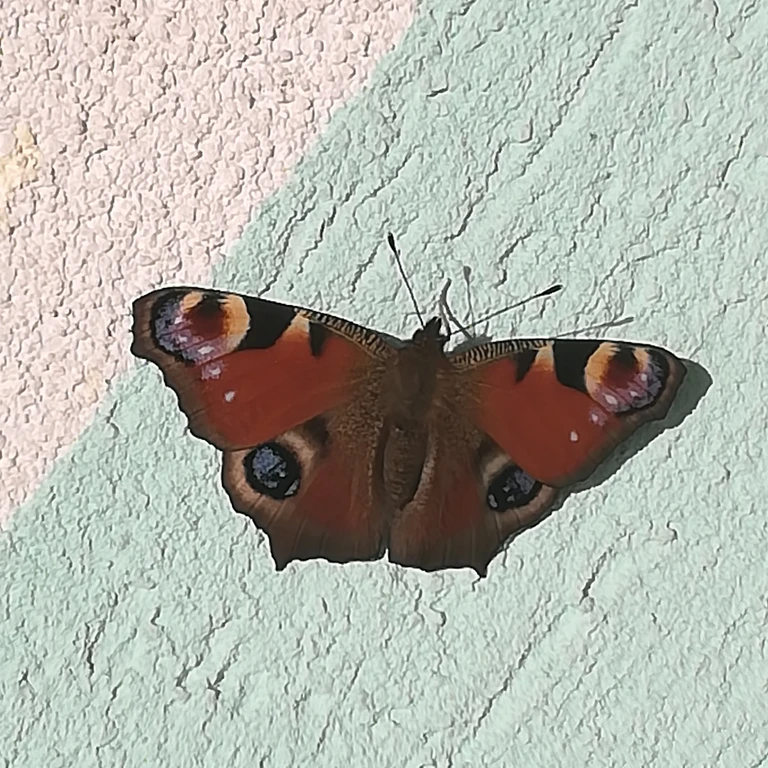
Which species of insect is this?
Aglais io
